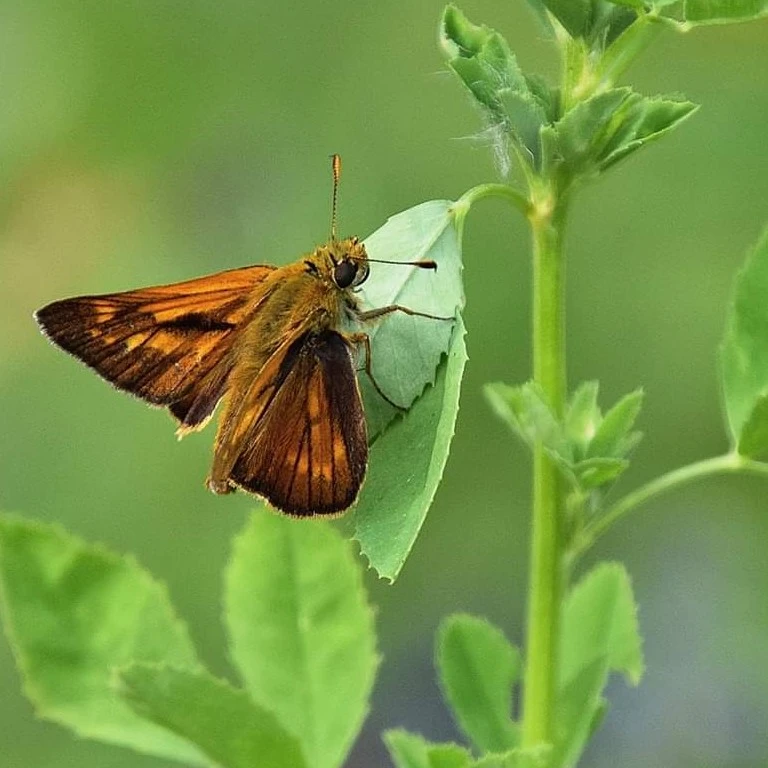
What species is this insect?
Ochlodes sylvanus (also Ochlodes venata)
